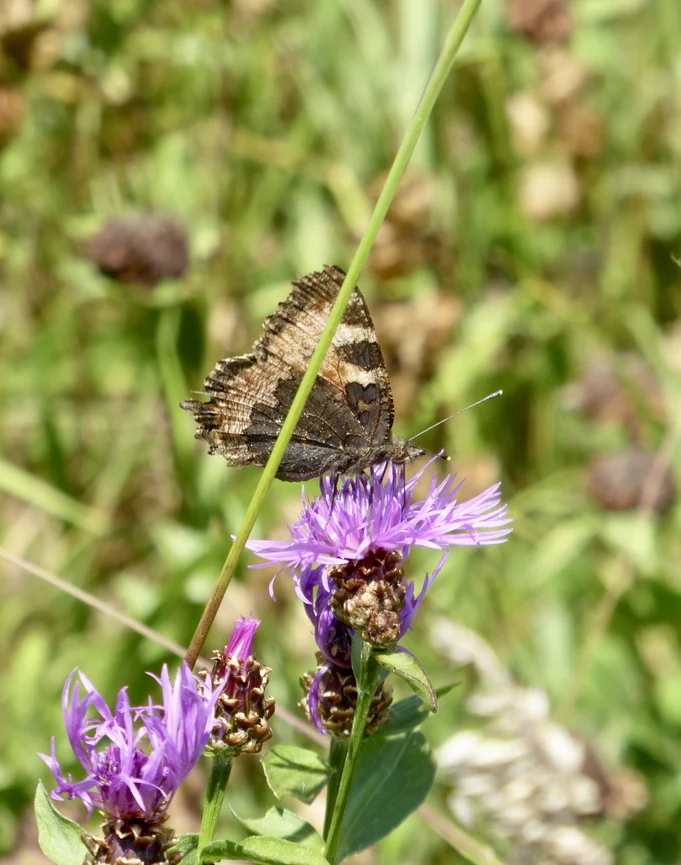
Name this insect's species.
Aglais urticae
